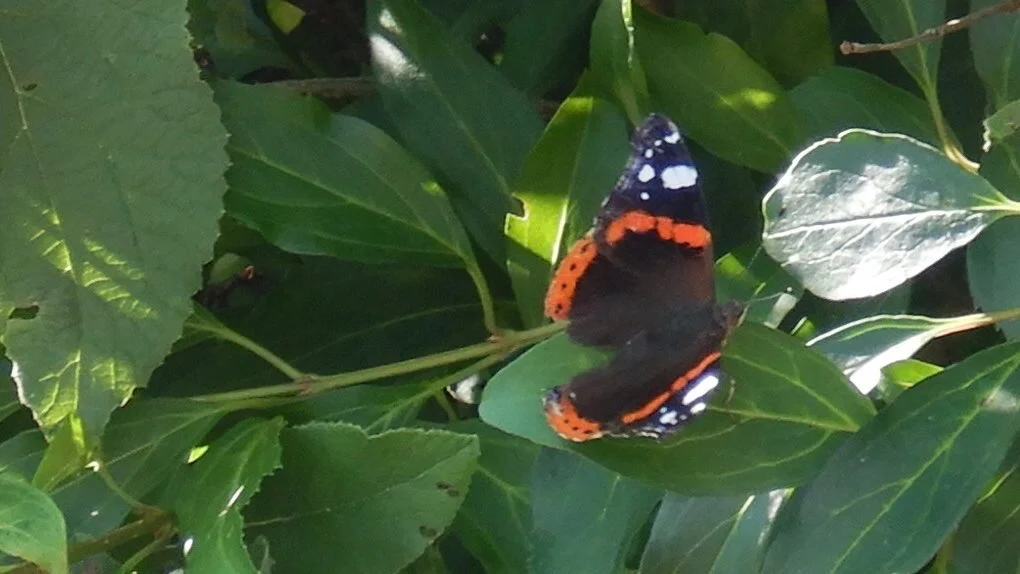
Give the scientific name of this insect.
Vanessa atalanta
